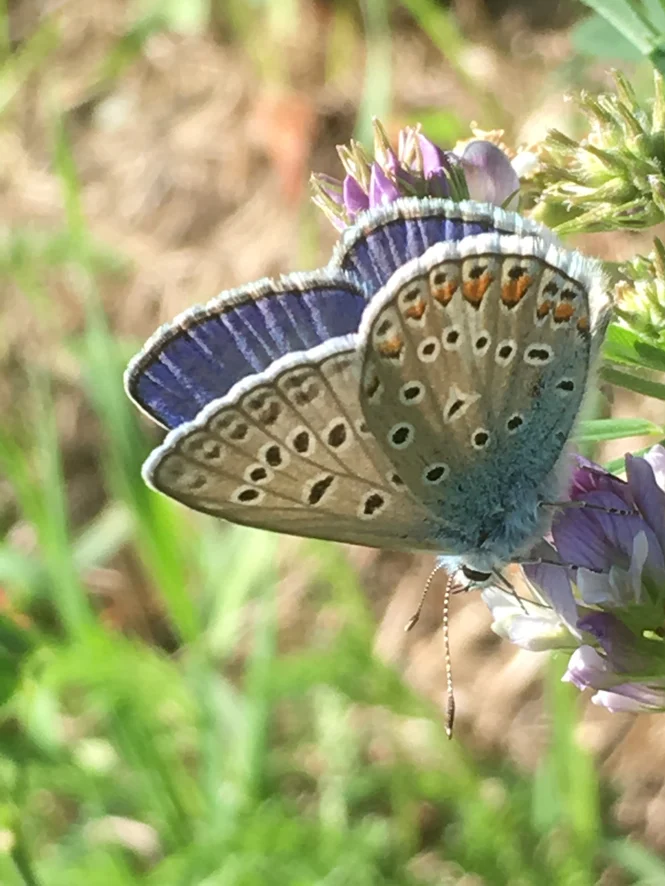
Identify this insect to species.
Polyommatus icarus
